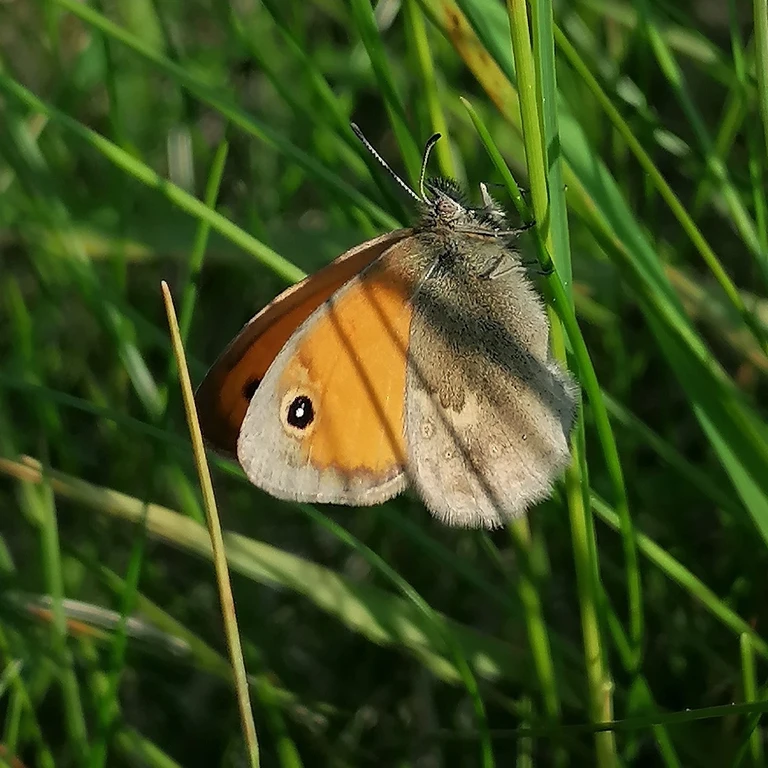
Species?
Coenonympha pamphilus
